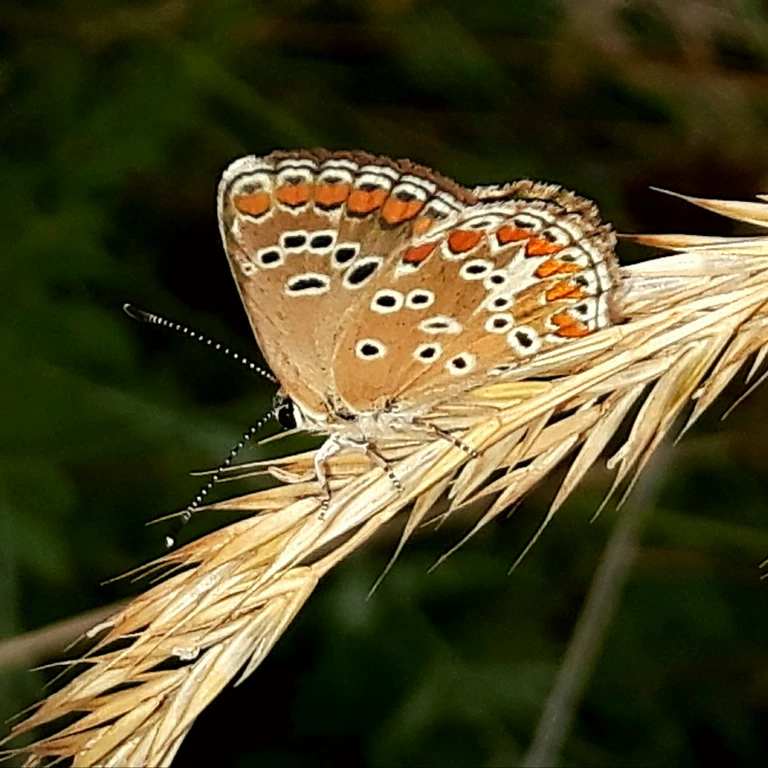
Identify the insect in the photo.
Aricia agestis/artaxerxes
